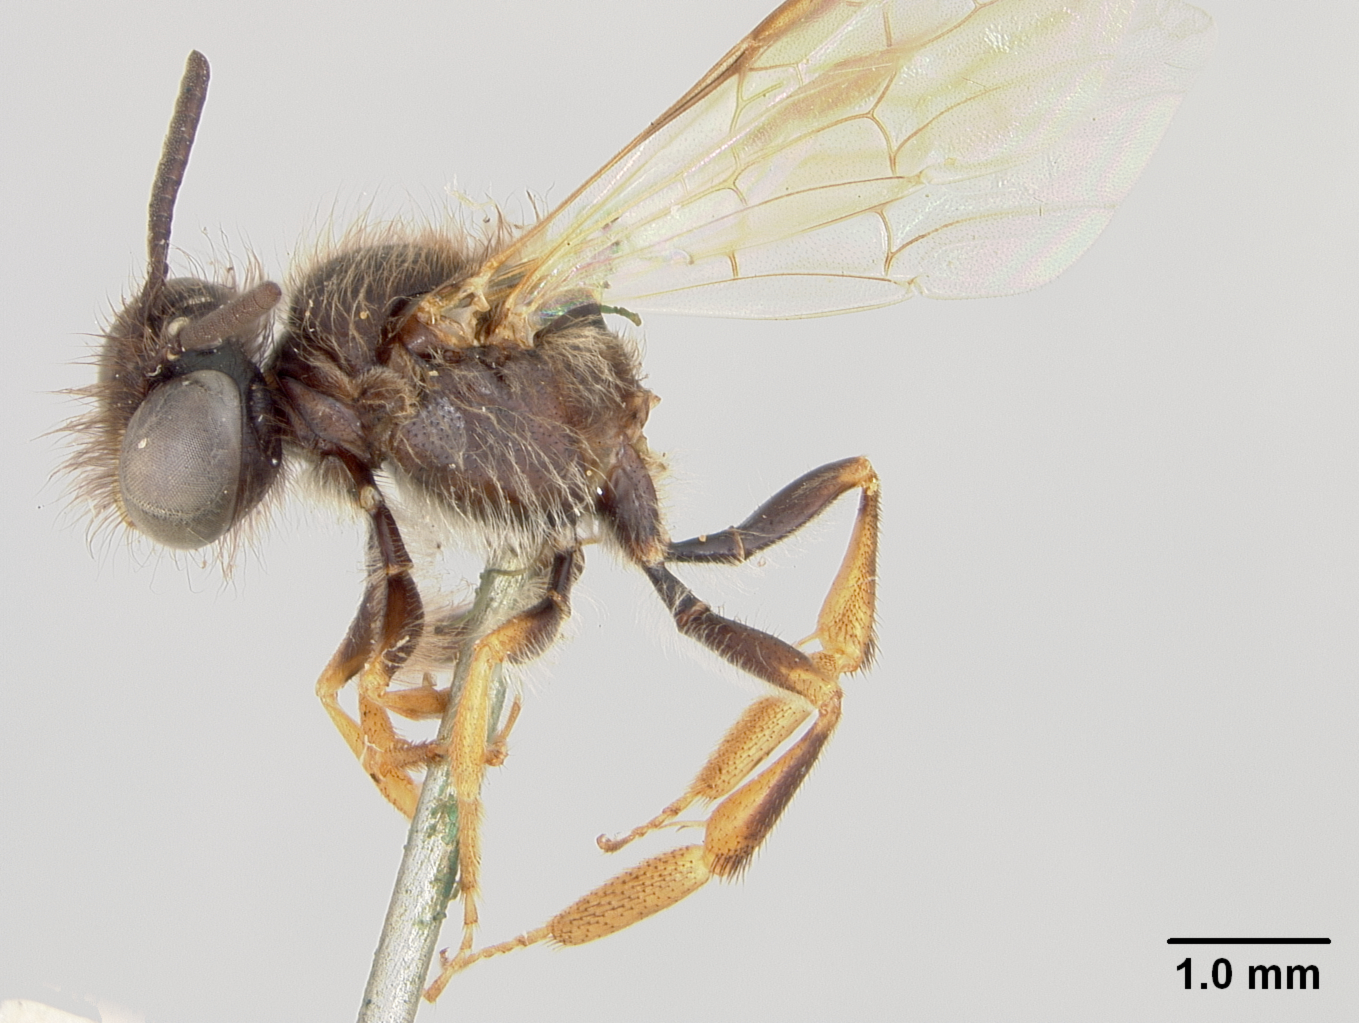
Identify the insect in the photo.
Exoneura tasmanica
